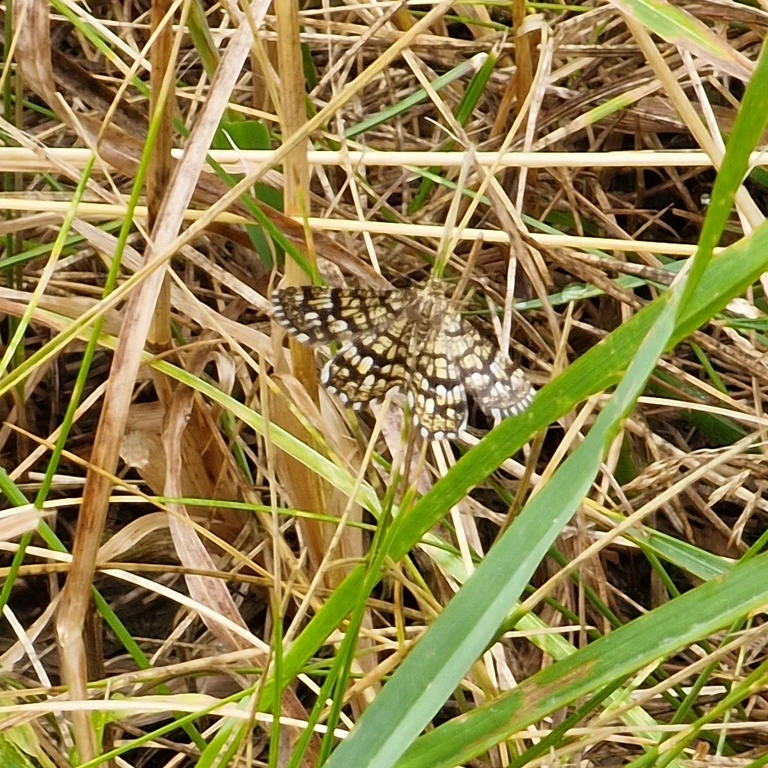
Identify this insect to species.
Chiasmia clathrata
